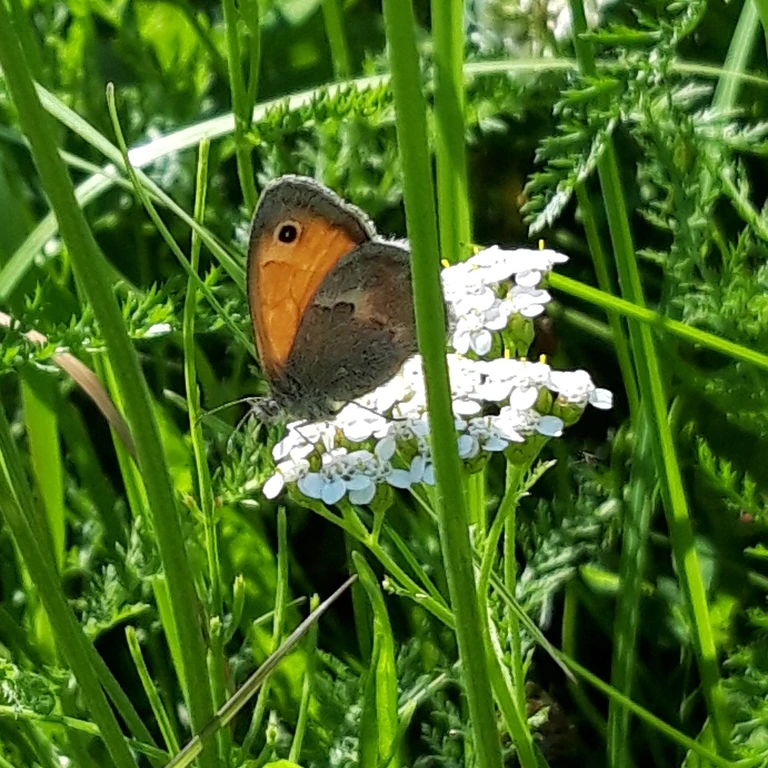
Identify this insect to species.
Coenonympha pamphilus
